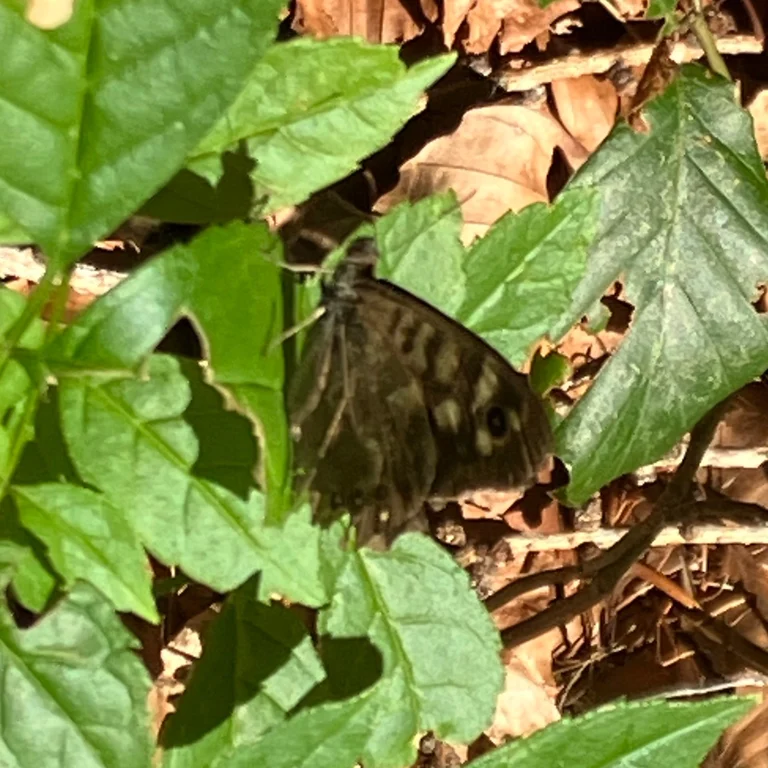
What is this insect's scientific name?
Pararge aegeria
